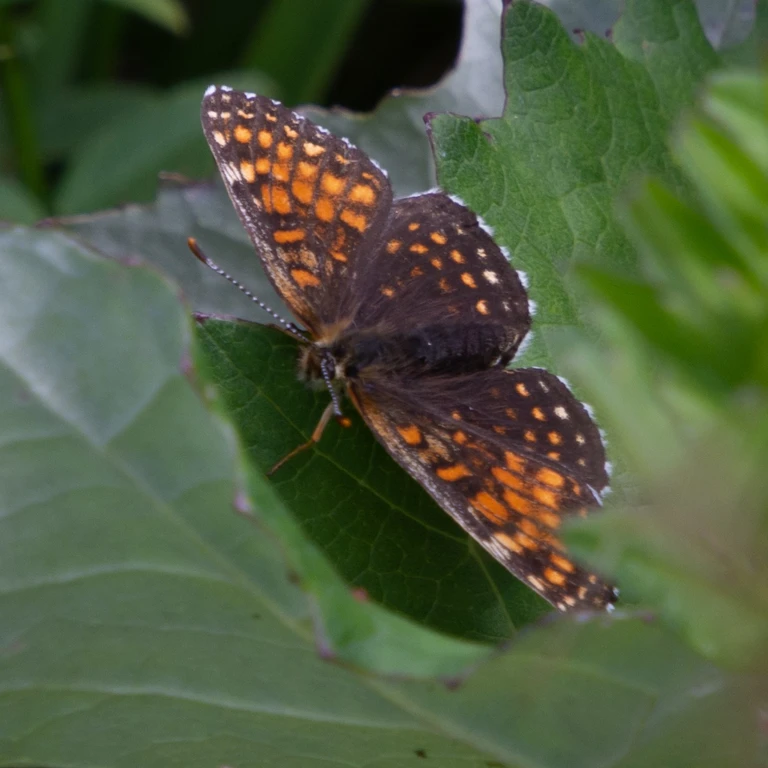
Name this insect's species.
Melitaea diamina
